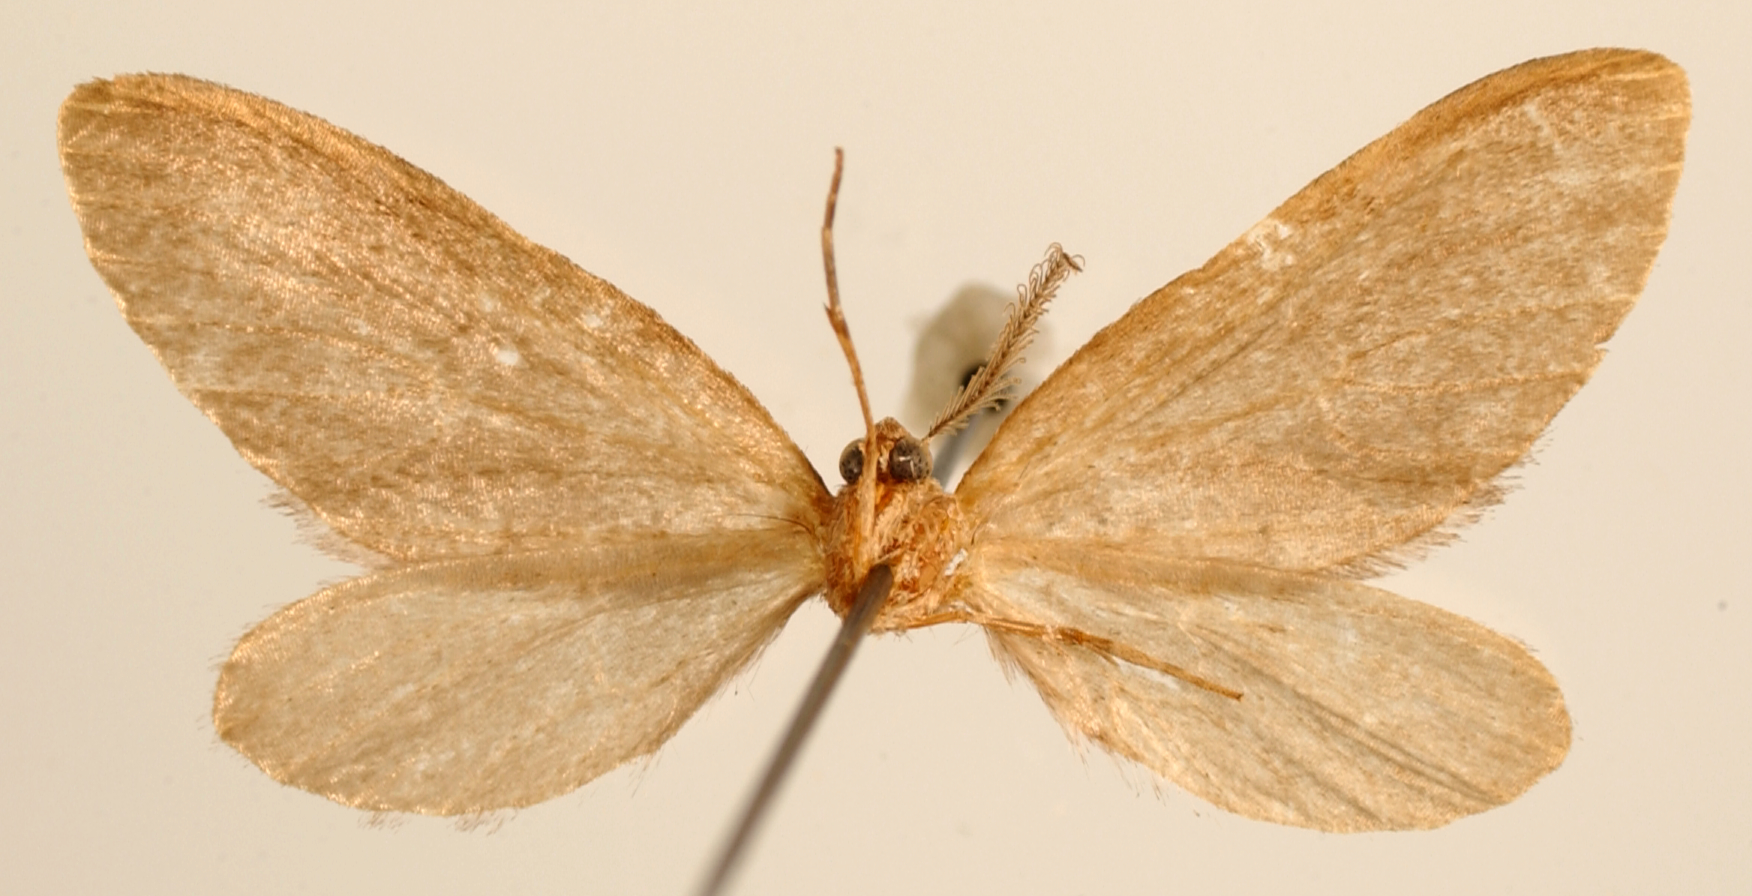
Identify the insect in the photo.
Zacualpania tornitracta
